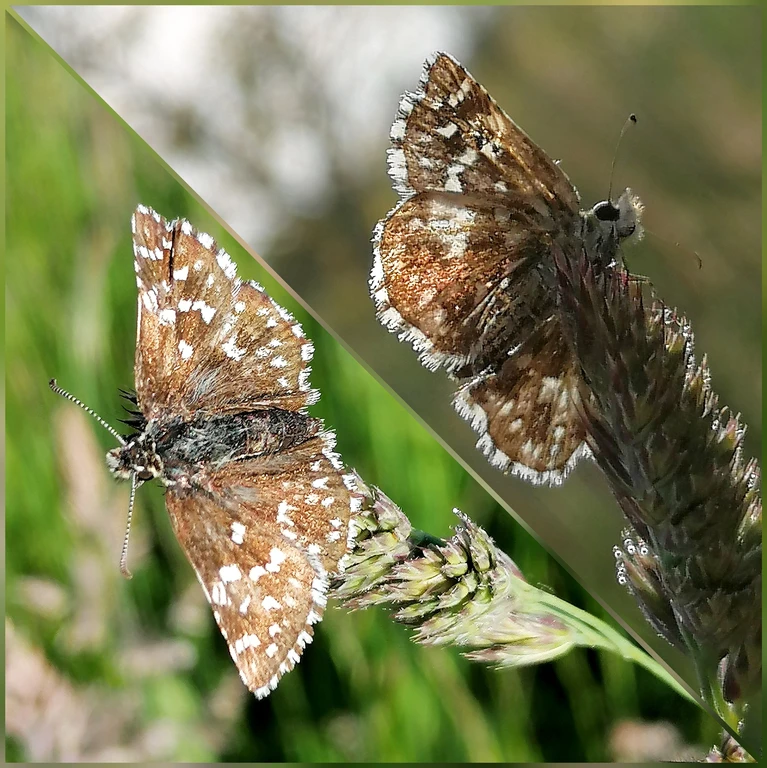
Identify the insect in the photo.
Pyrgus malvae
